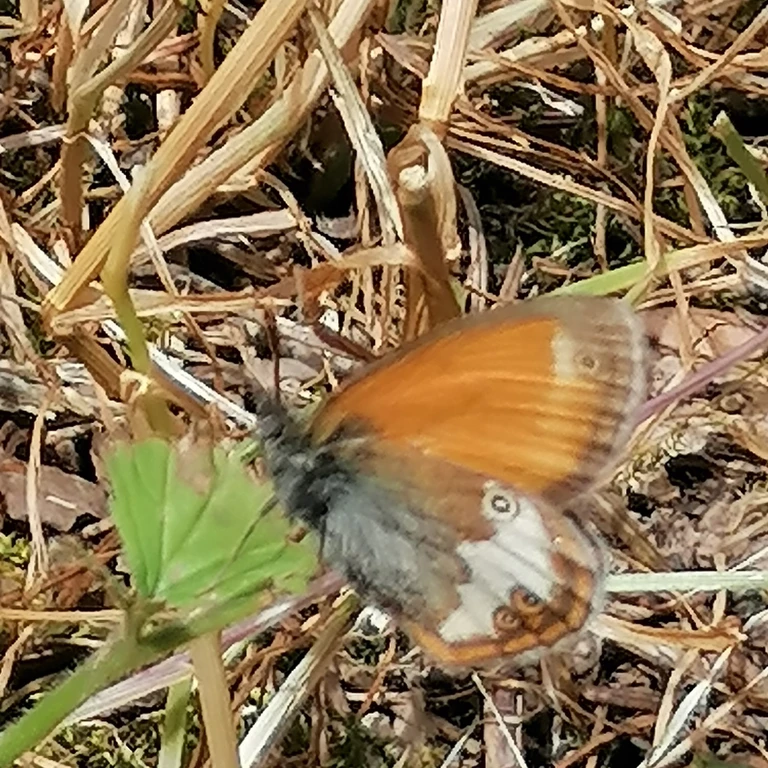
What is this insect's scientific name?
Coenonympha arcania
